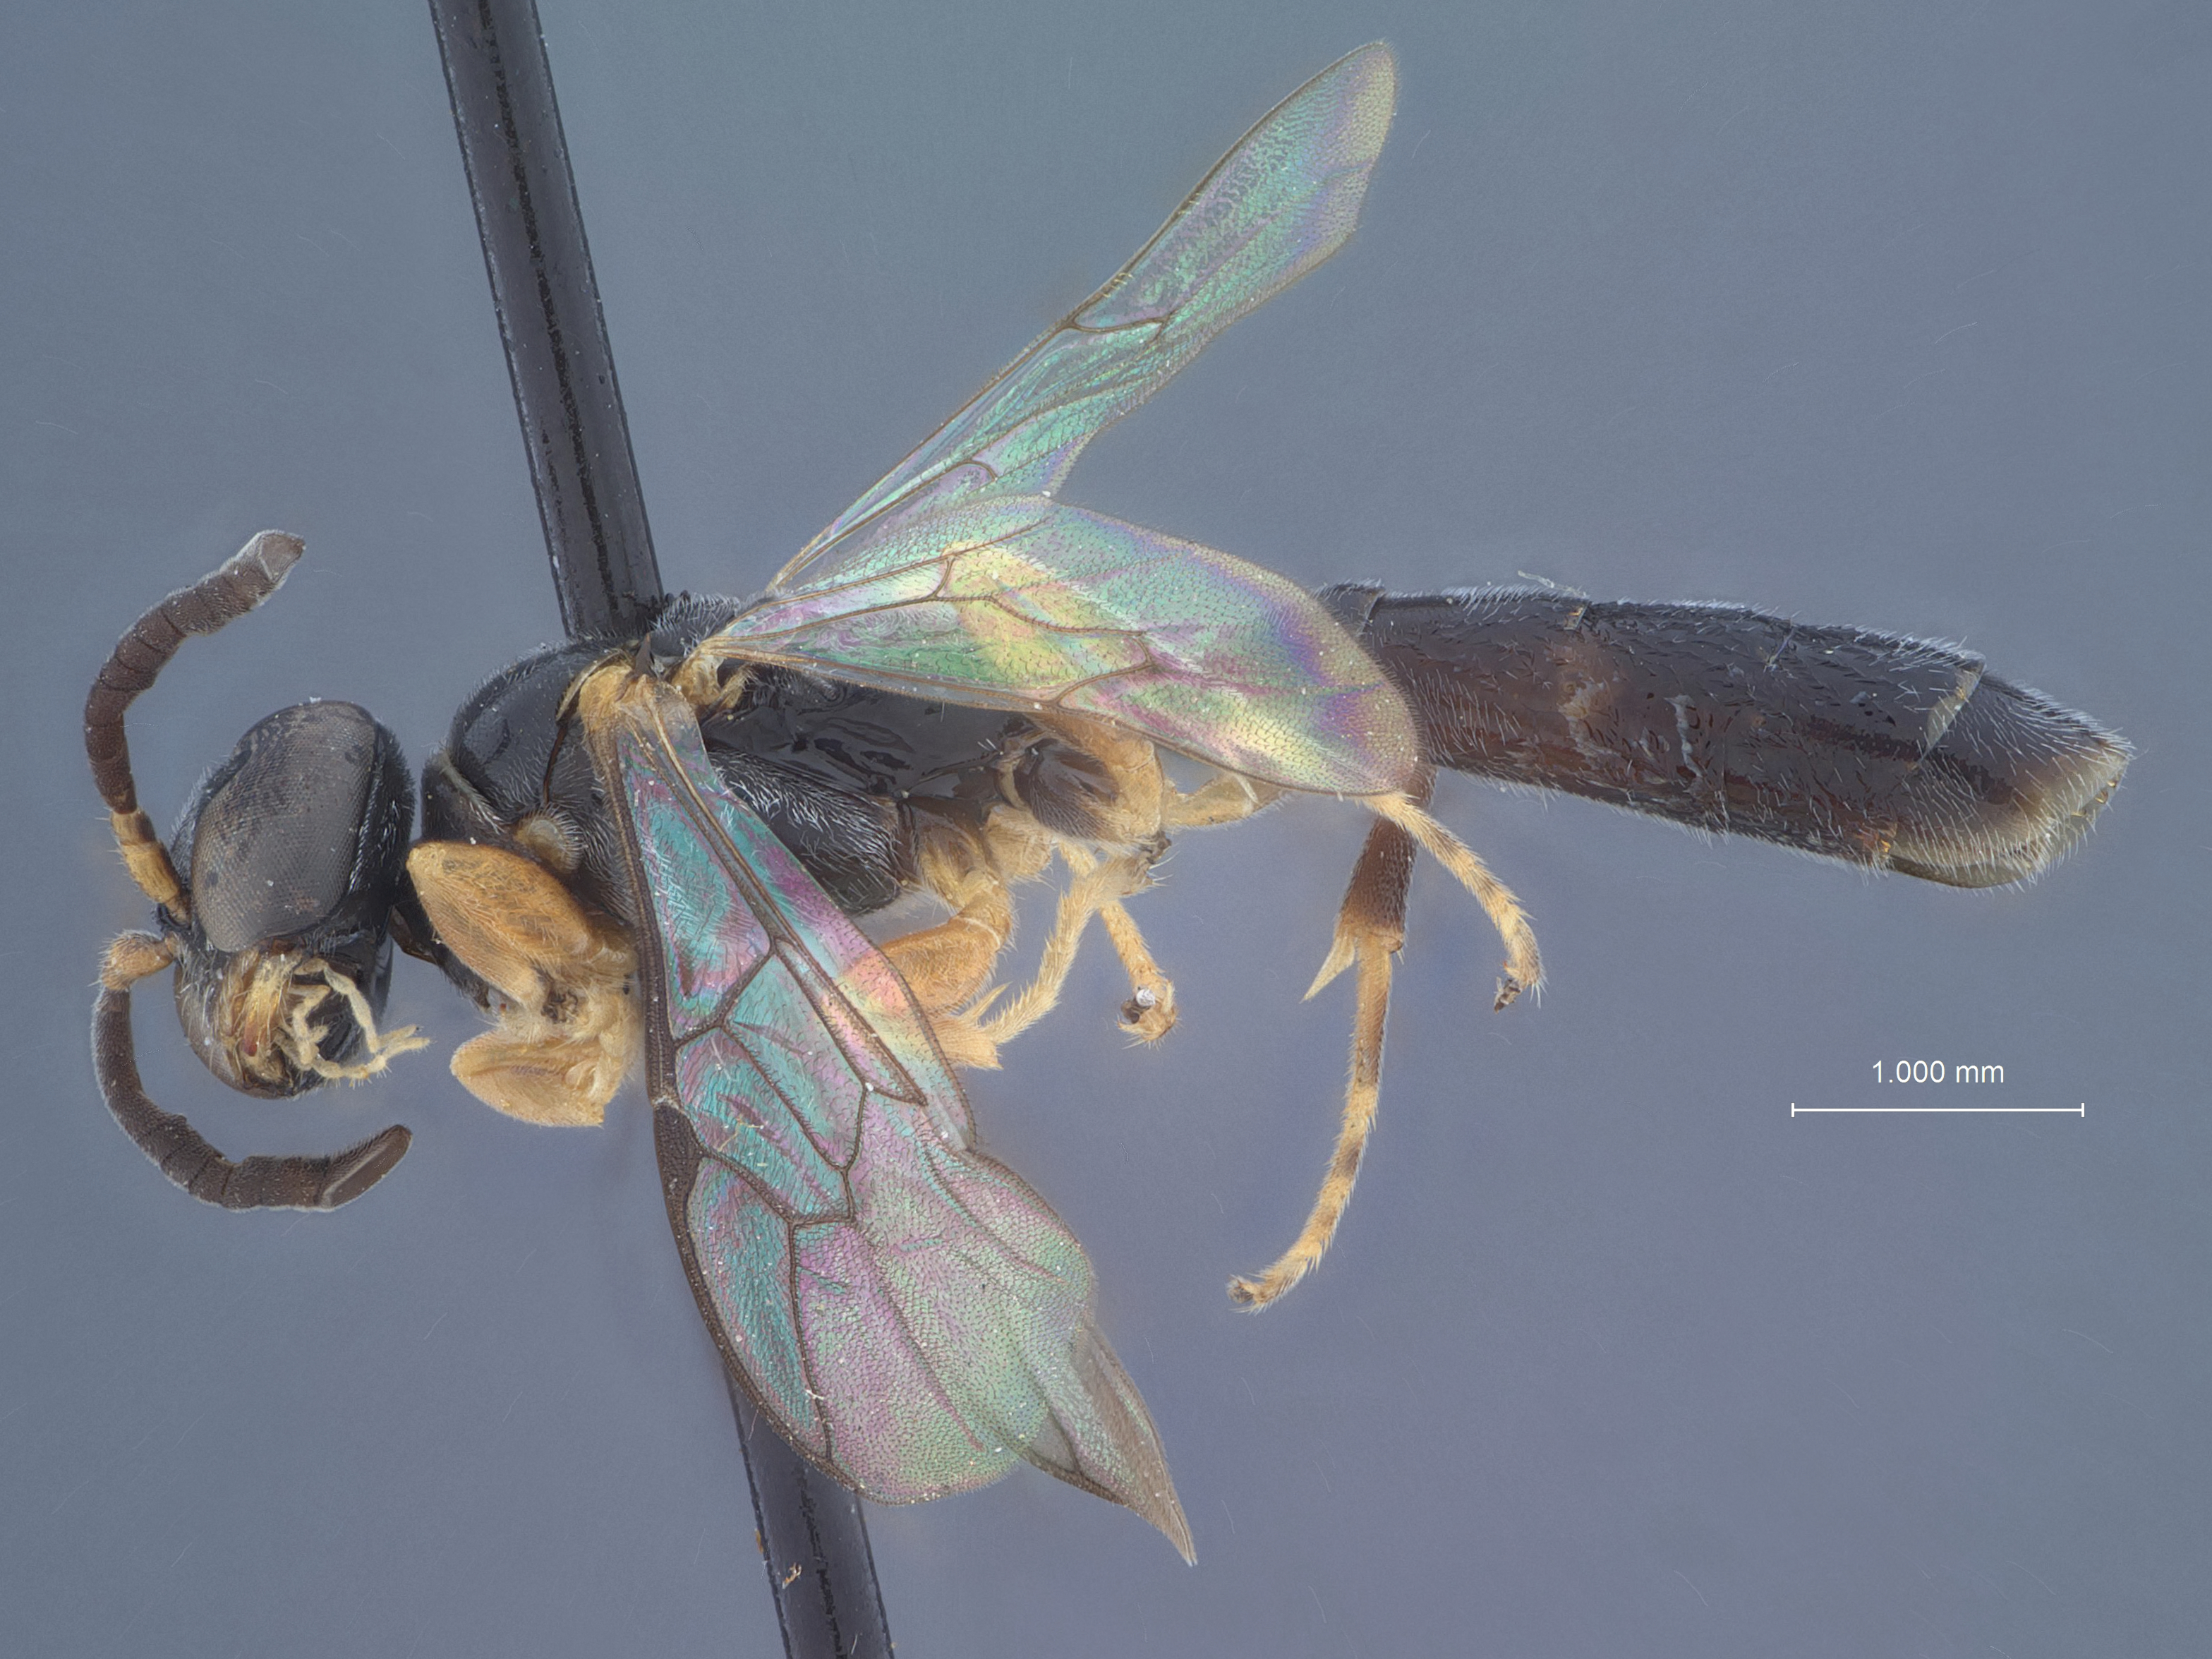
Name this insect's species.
Trypoxylon clarkei
